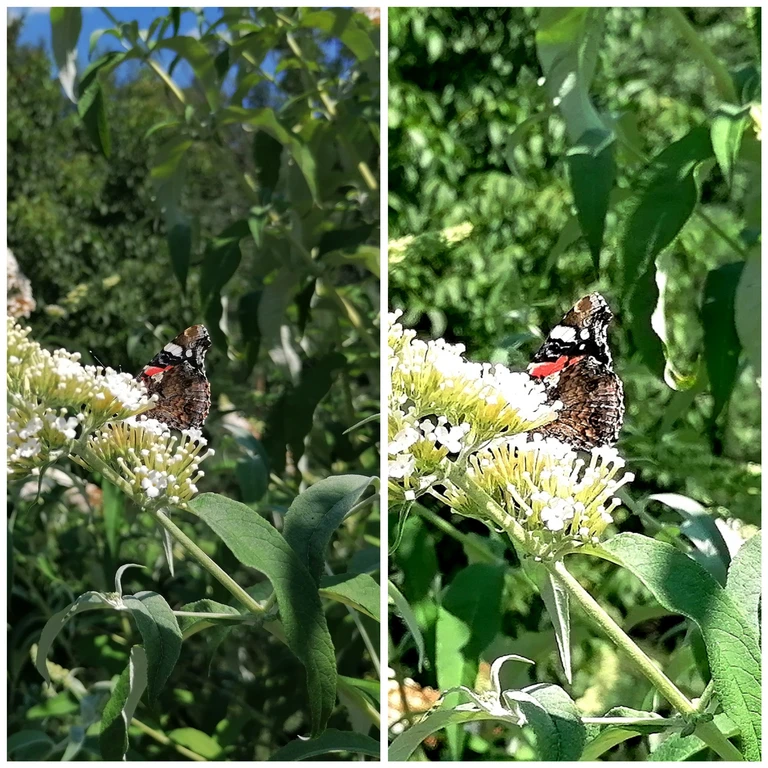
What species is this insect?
Vanessa atalanta
